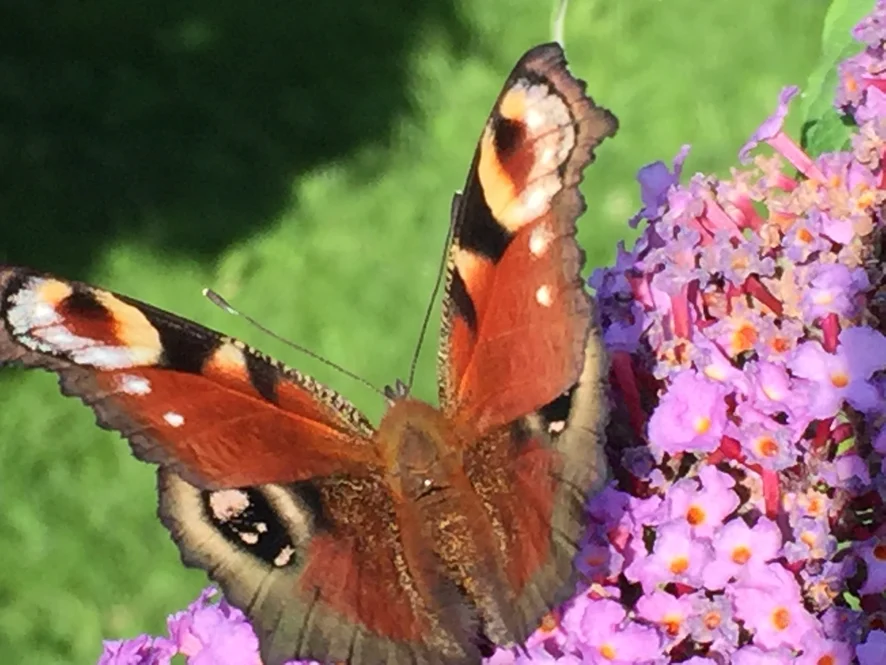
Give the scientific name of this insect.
Aglais io
